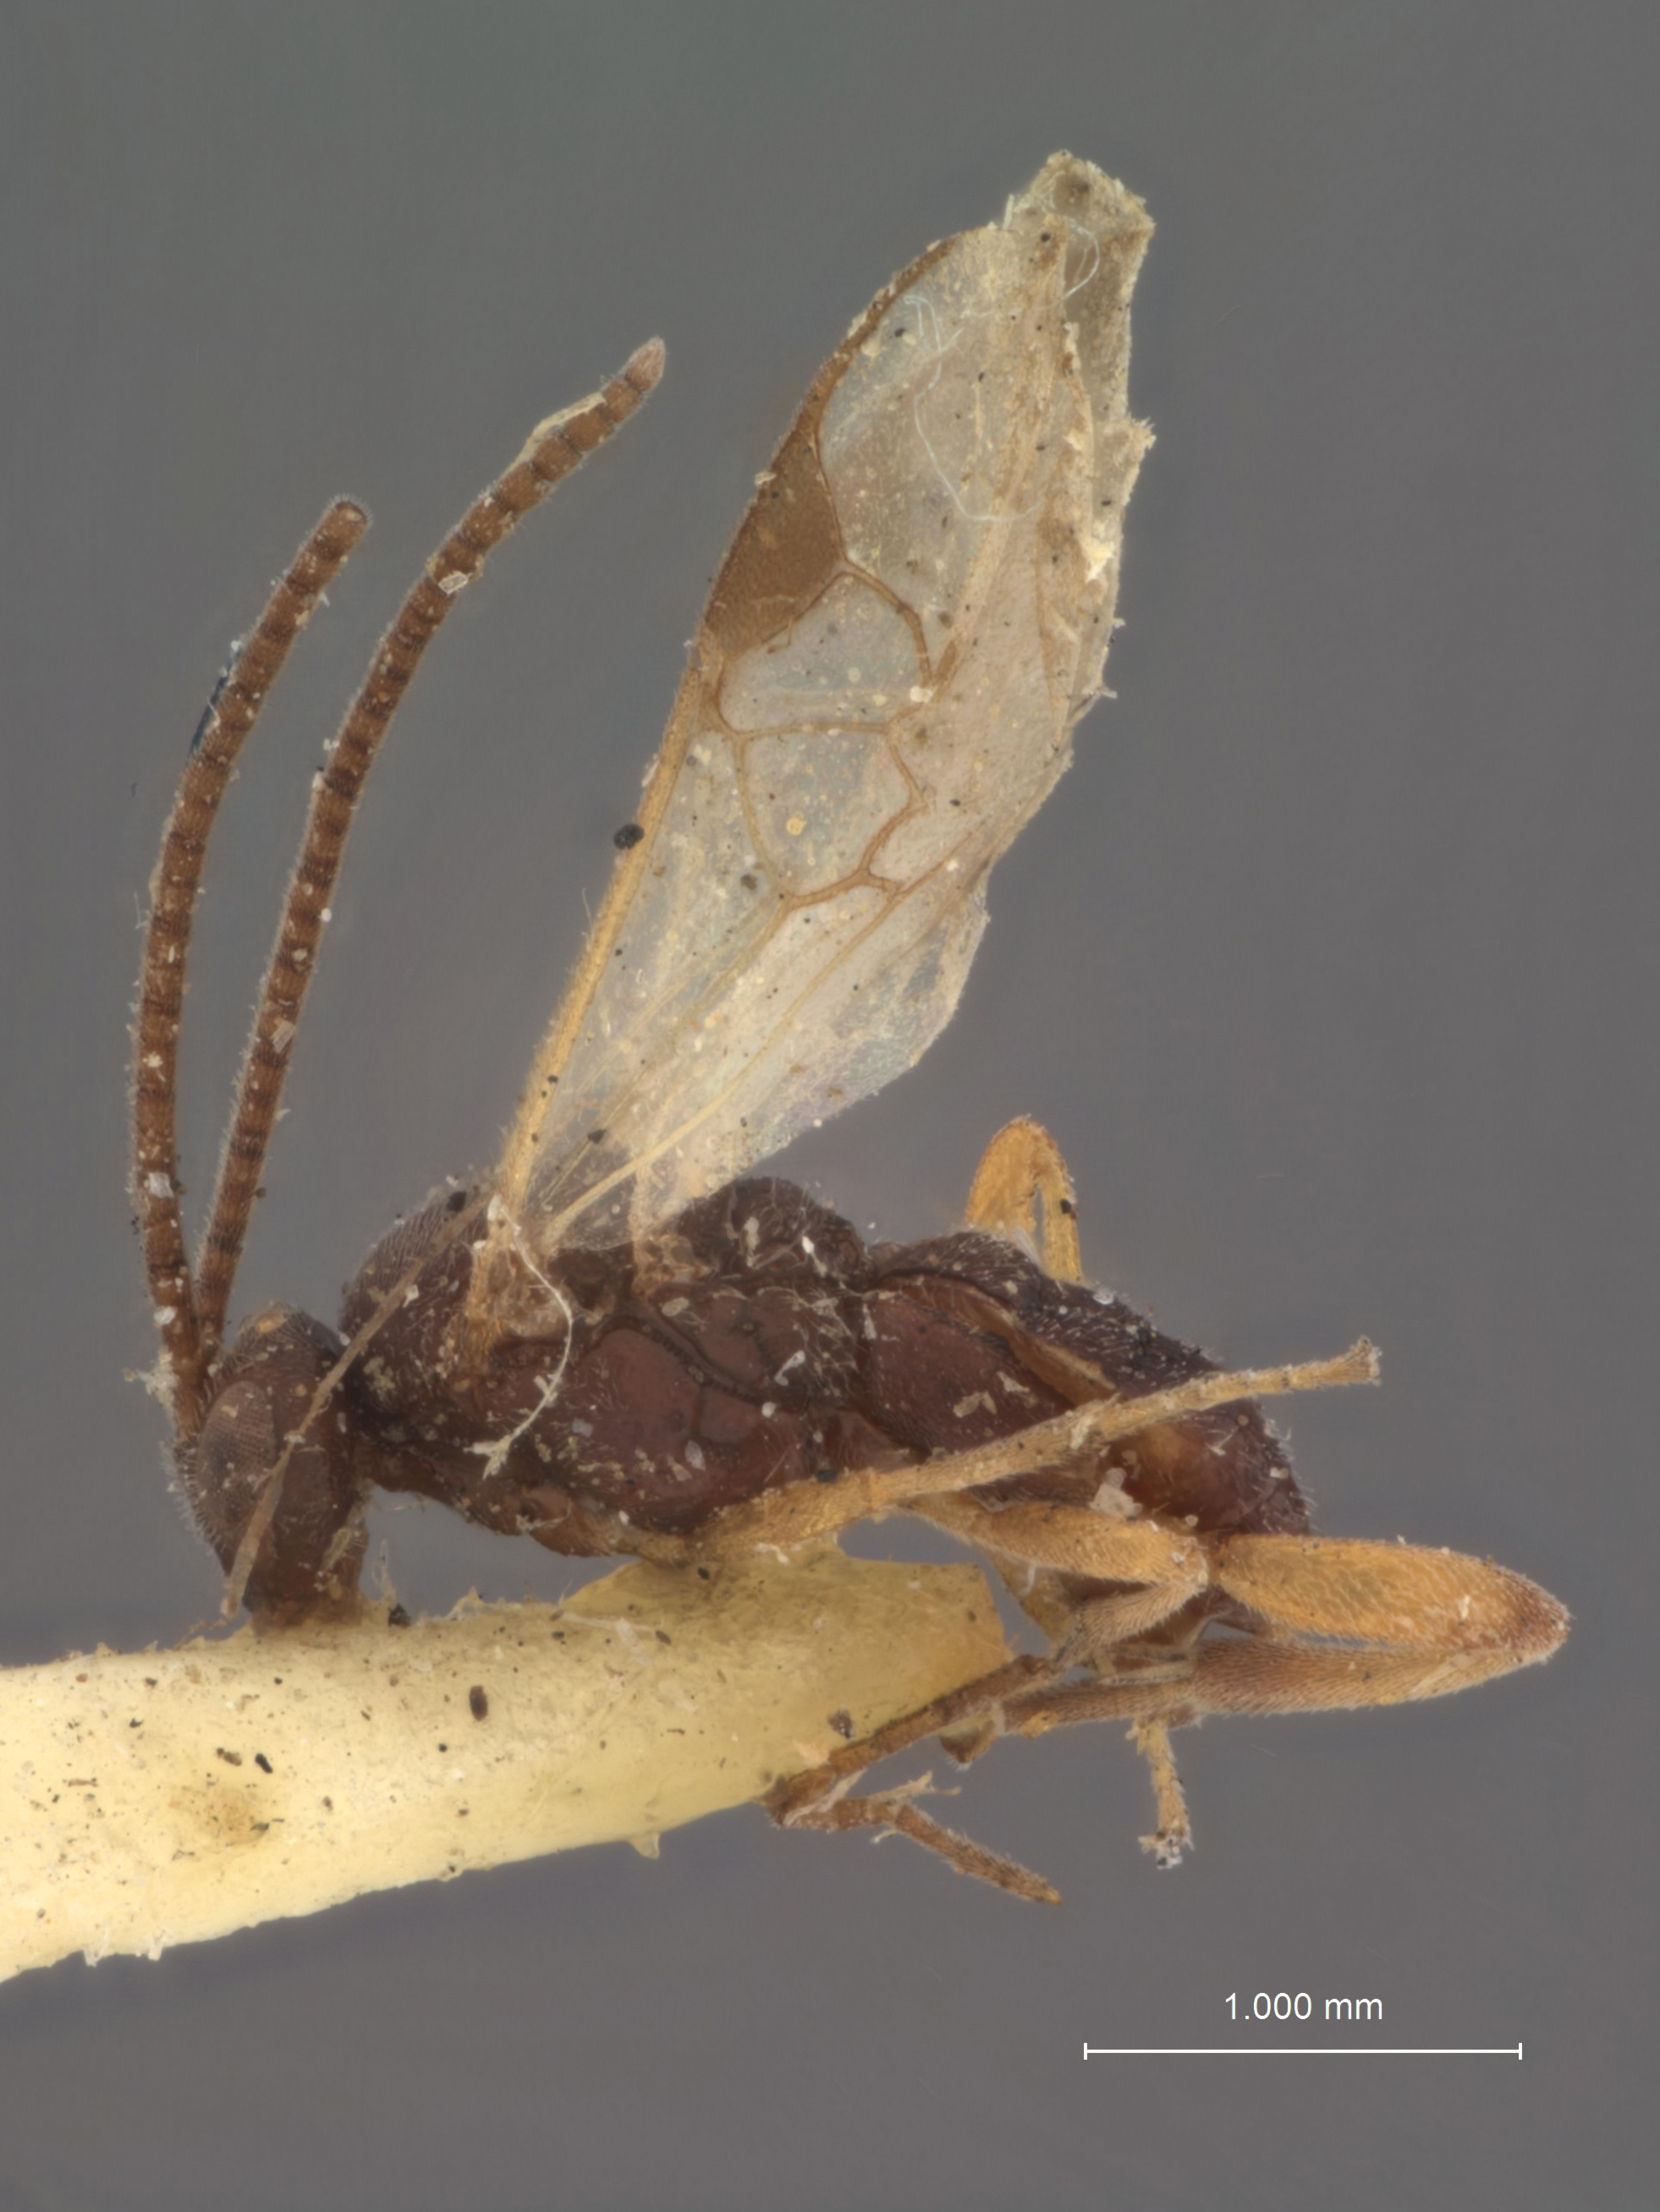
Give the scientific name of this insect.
Apanteles agricola
